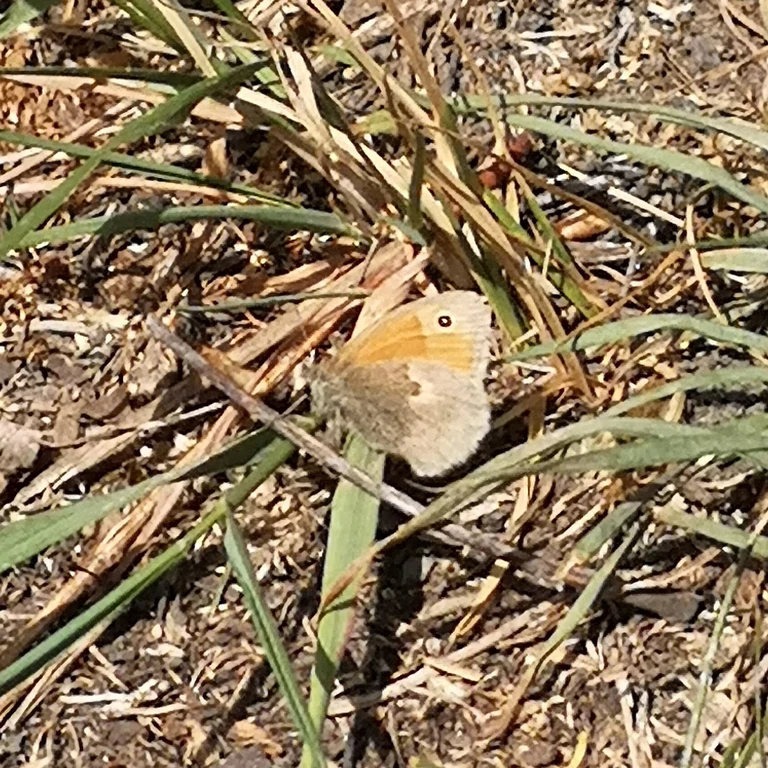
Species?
Coenonympha pamphilus
